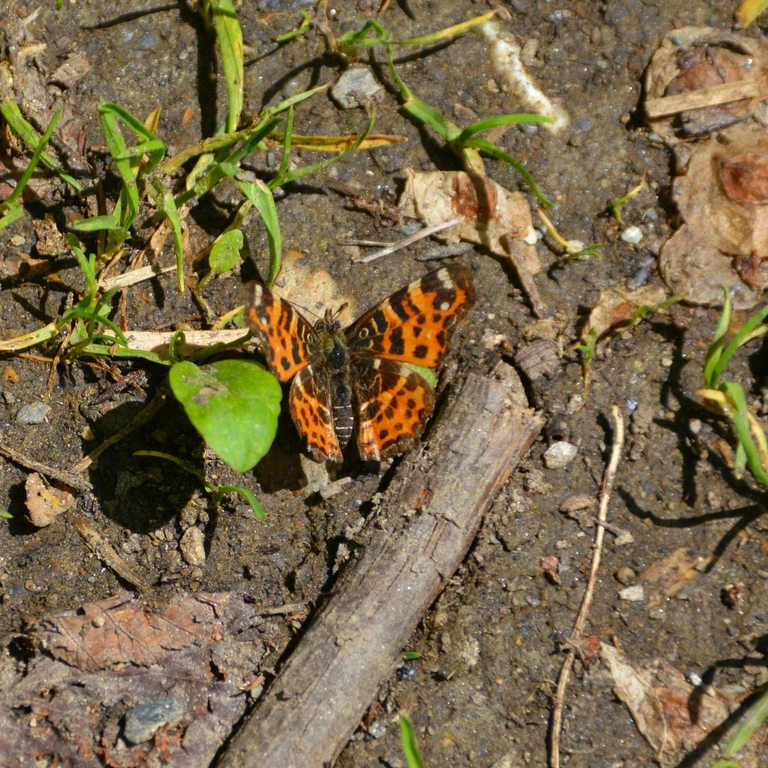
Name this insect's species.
Araschnia levana
